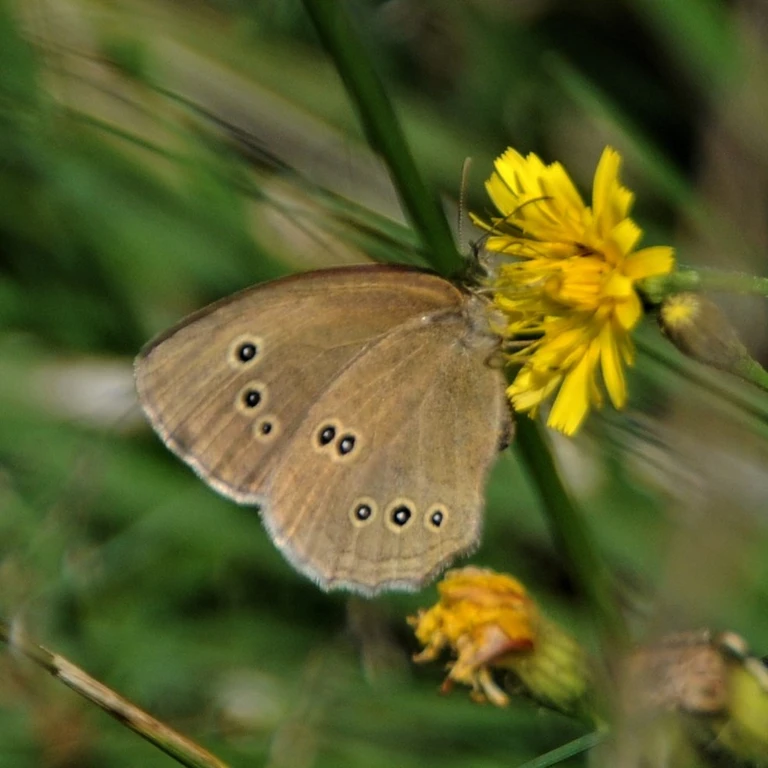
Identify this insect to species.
Aphantopus hyperantus
